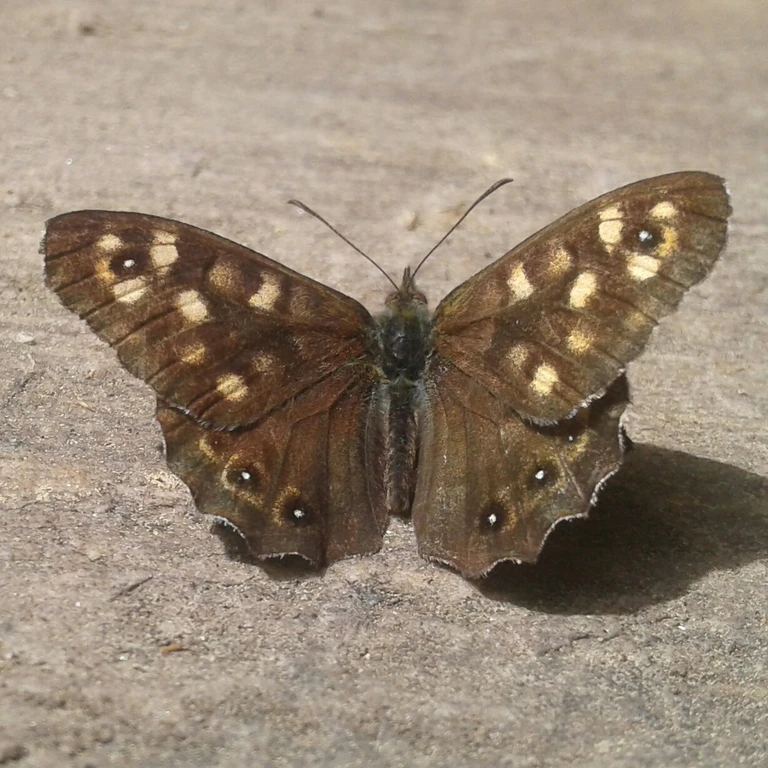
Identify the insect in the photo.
Pararge aegeria
